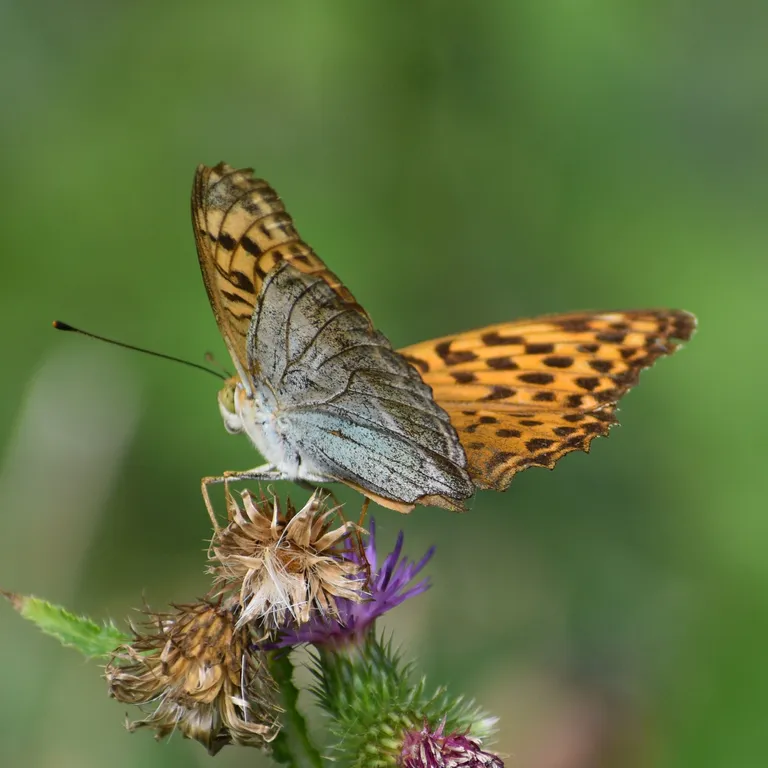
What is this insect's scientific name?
Argynnis paphia
